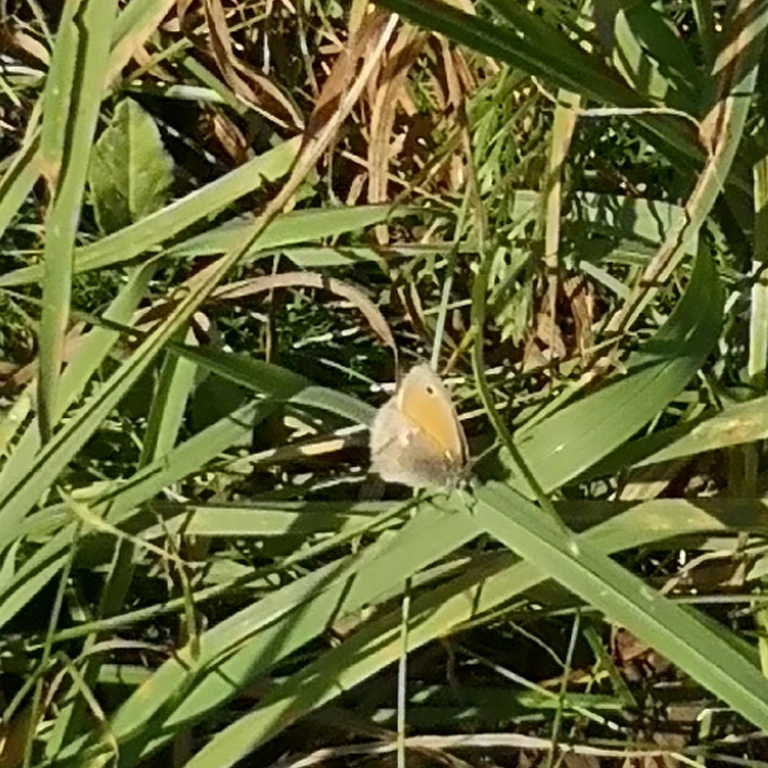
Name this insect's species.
Coenonympha pamphilus
